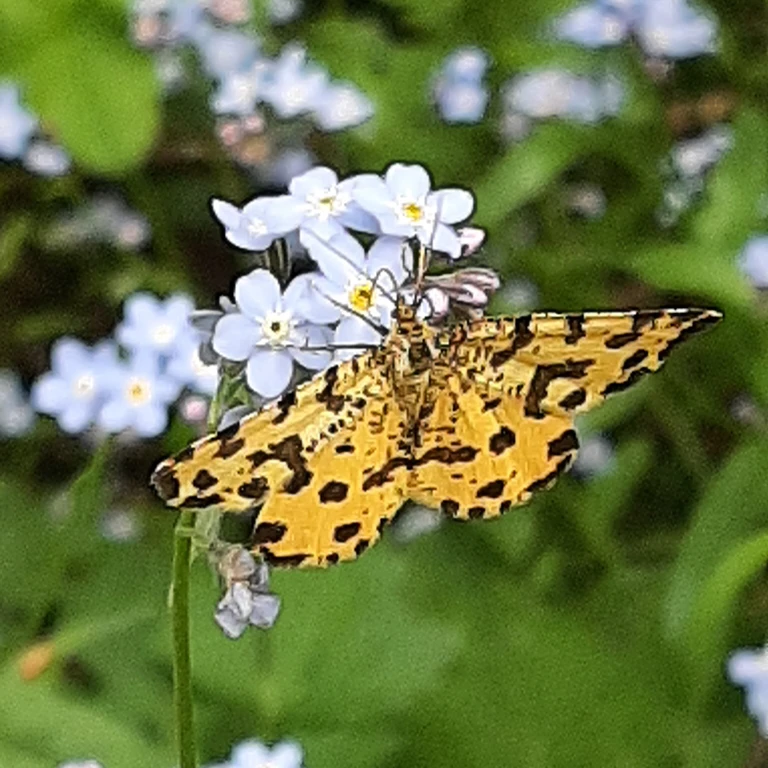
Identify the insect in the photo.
Pseudopanthera macularia
